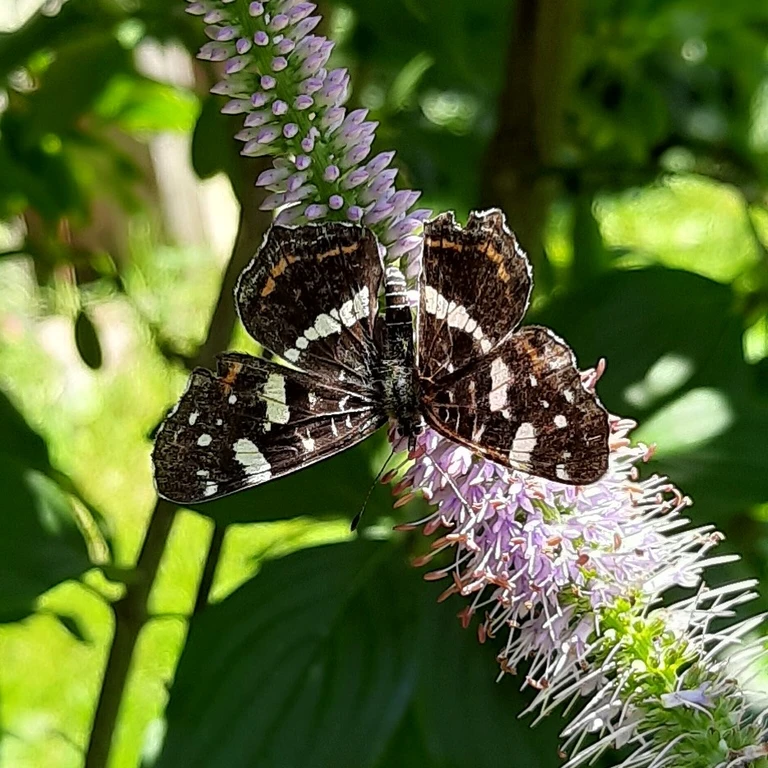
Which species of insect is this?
Araschnia levana
